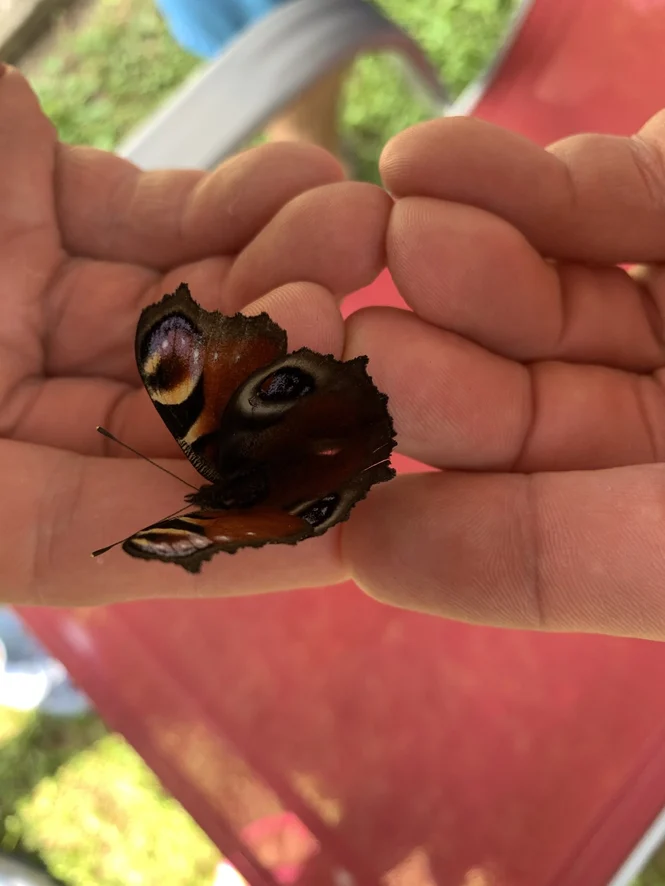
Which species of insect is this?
Aglais io
